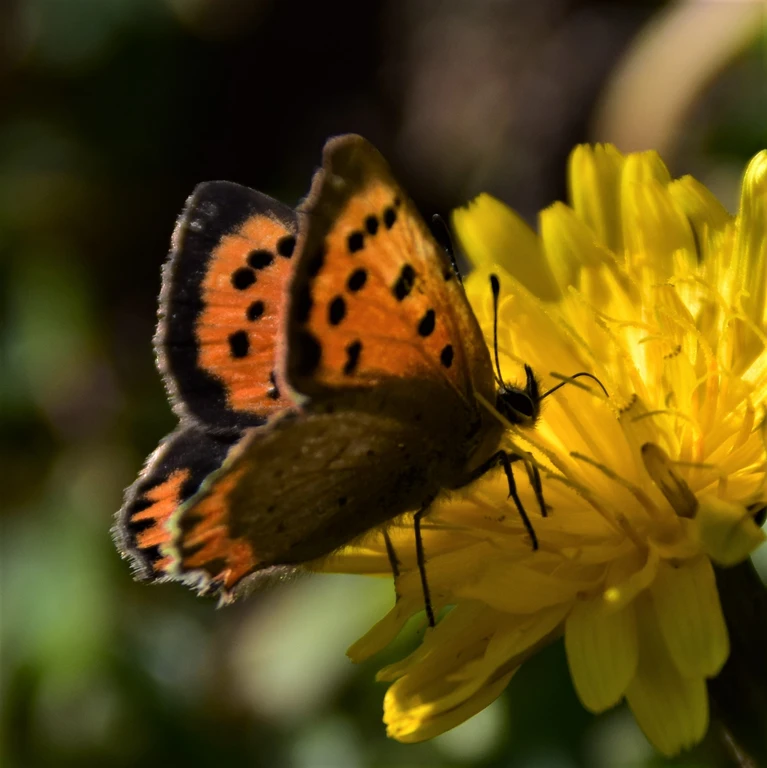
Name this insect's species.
Lycaena phlaeas
